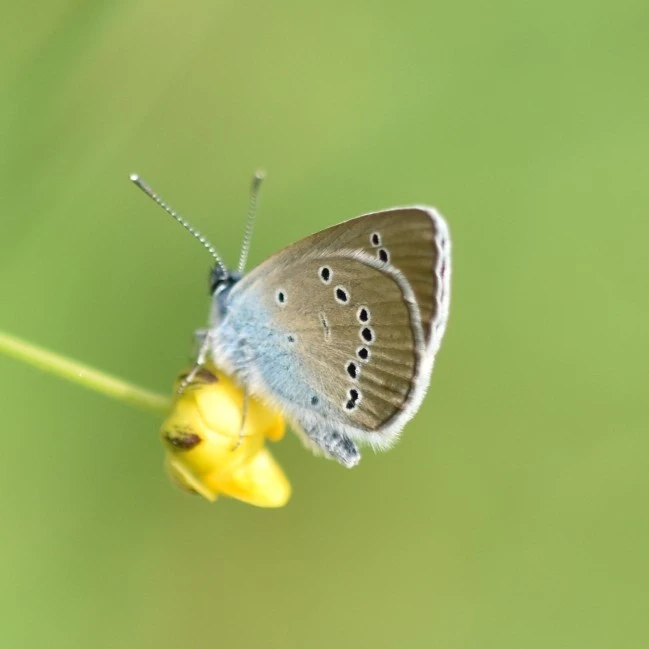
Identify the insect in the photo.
Cyaniris semiargus
